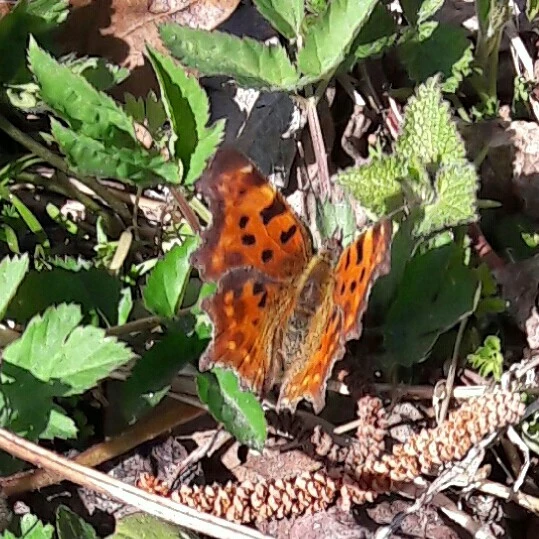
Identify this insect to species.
Polygonia c-album
